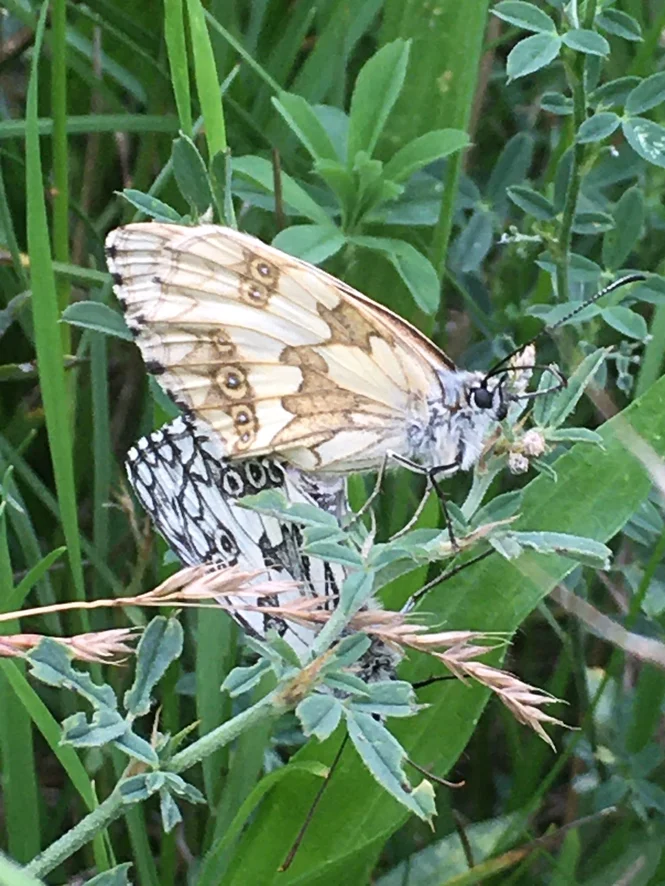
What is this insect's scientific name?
Melanargia galathea
